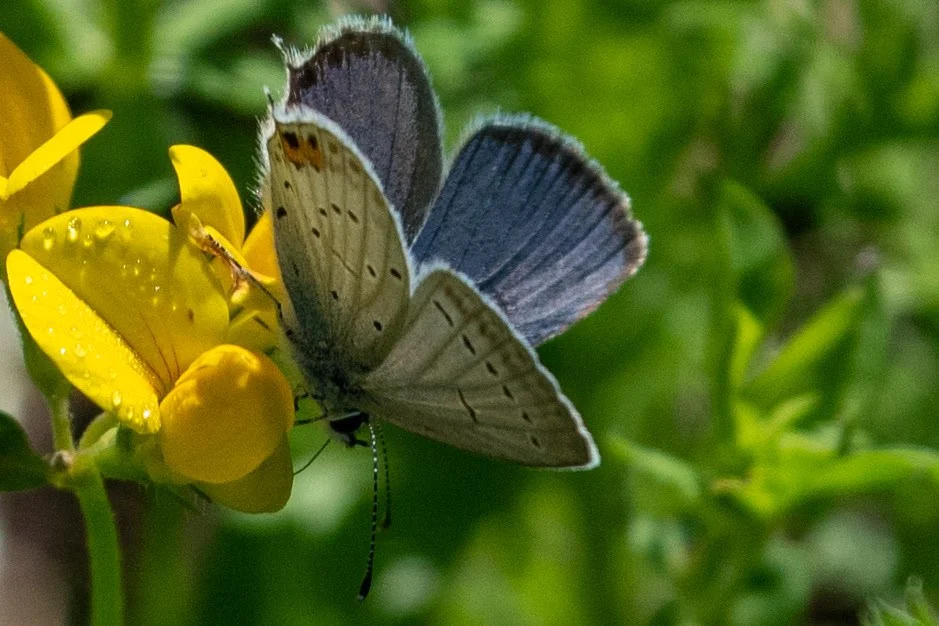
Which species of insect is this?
Cupido argiades (also Elkalyce argiades)
